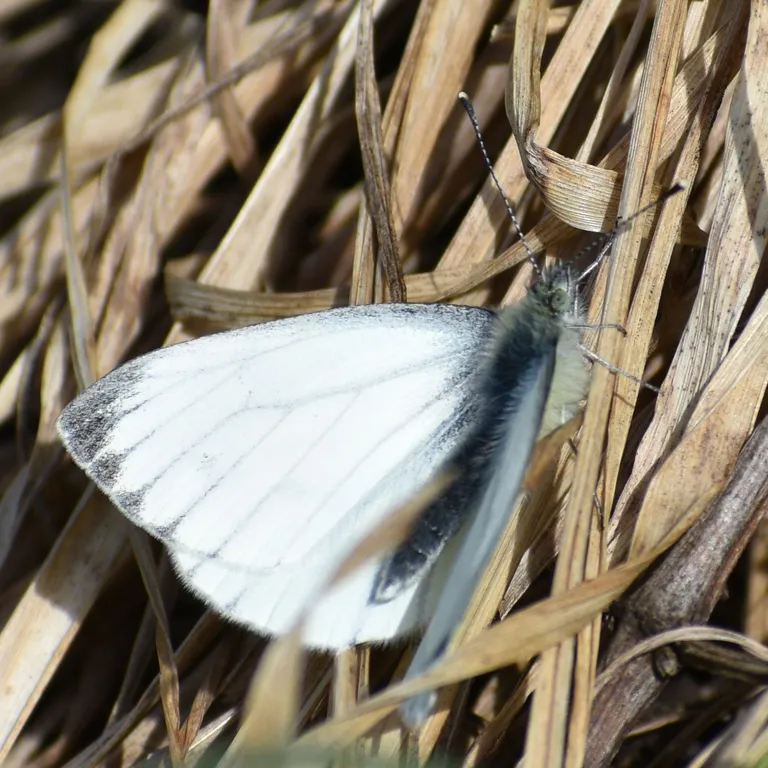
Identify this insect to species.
Pieris napi
